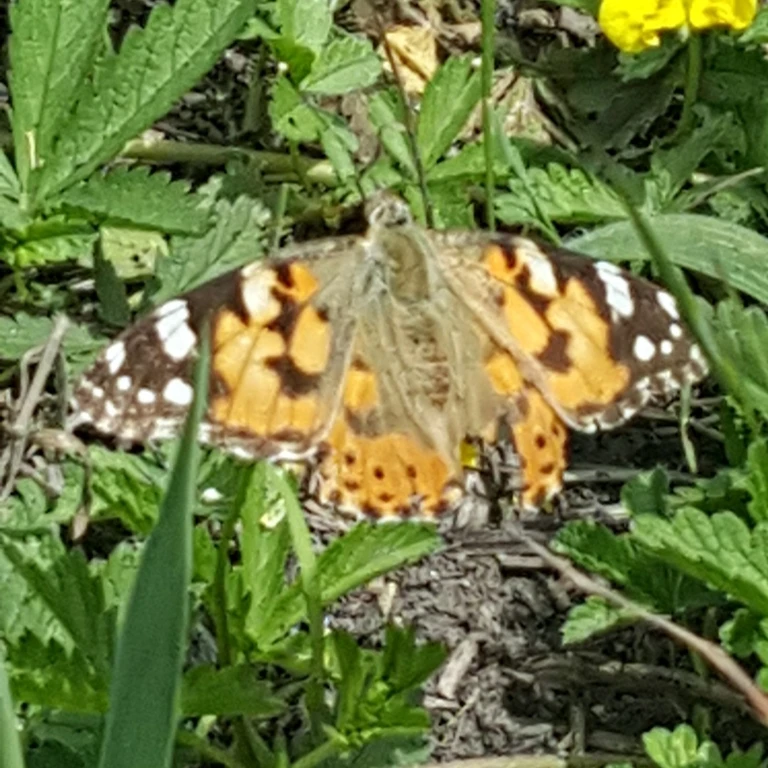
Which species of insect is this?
Vanessa cardui
